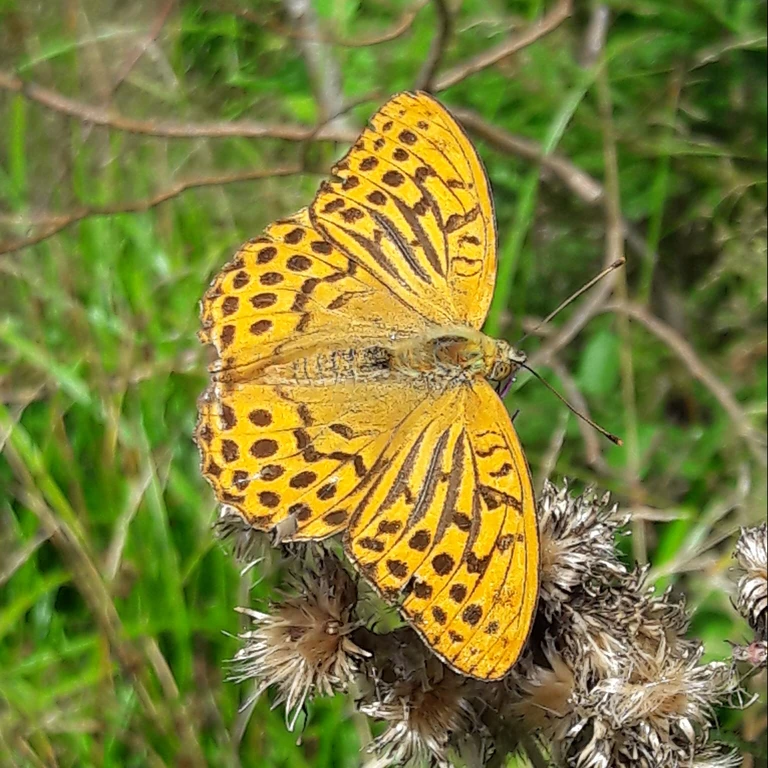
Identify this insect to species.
Argynnis paphia
